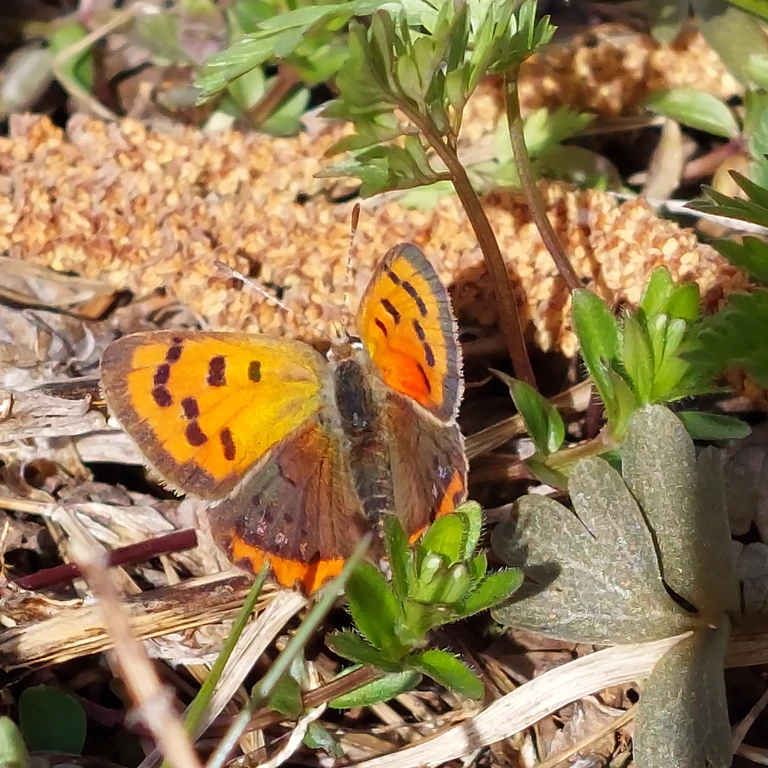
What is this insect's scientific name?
Lycaena phlaeas
